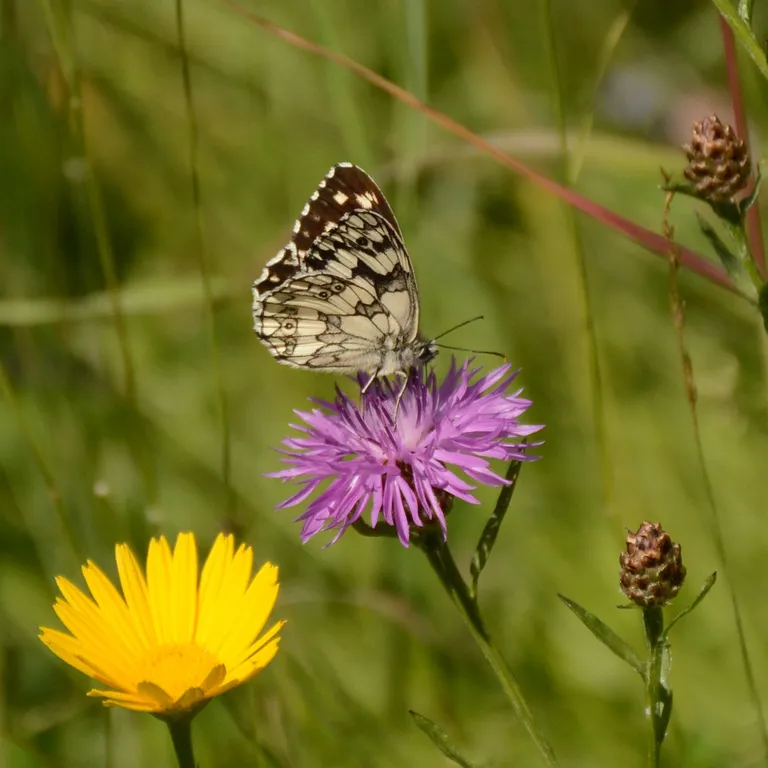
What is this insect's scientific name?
Melanargia galathea
